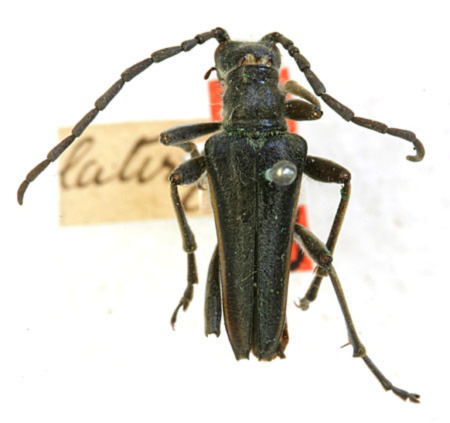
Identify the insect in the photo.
Stenocorus lateralis (also Stenocorus nubifer)
